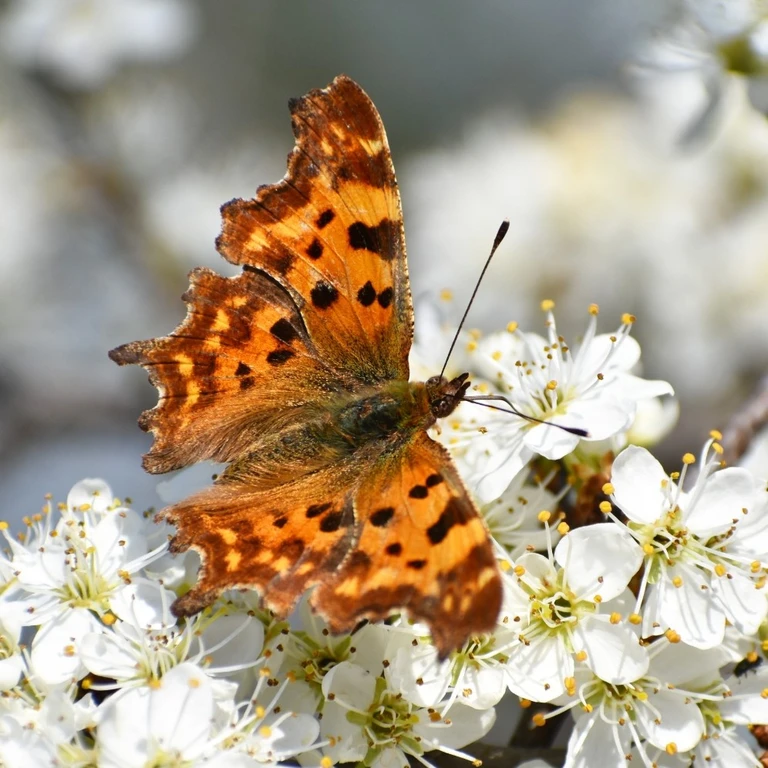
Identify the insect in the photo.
Polygonia c-album
